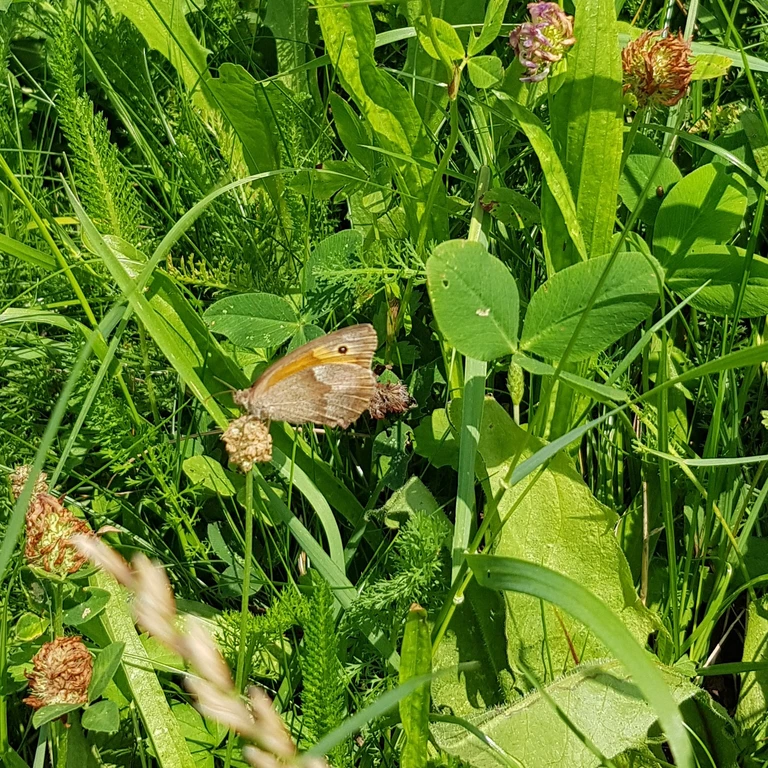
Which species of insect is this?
Maniola jurtina
